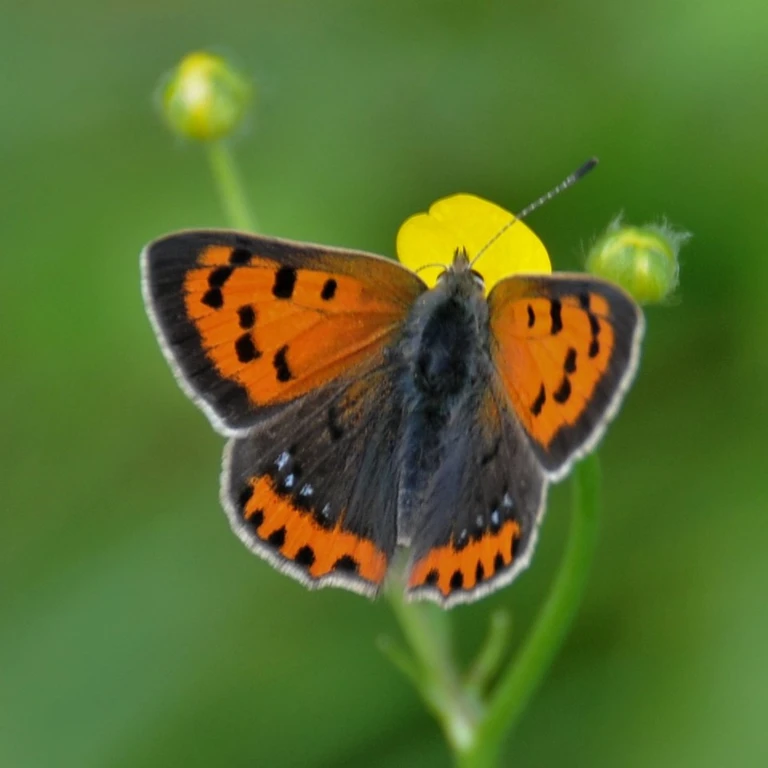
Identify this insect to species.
Lycaena phlaeas
